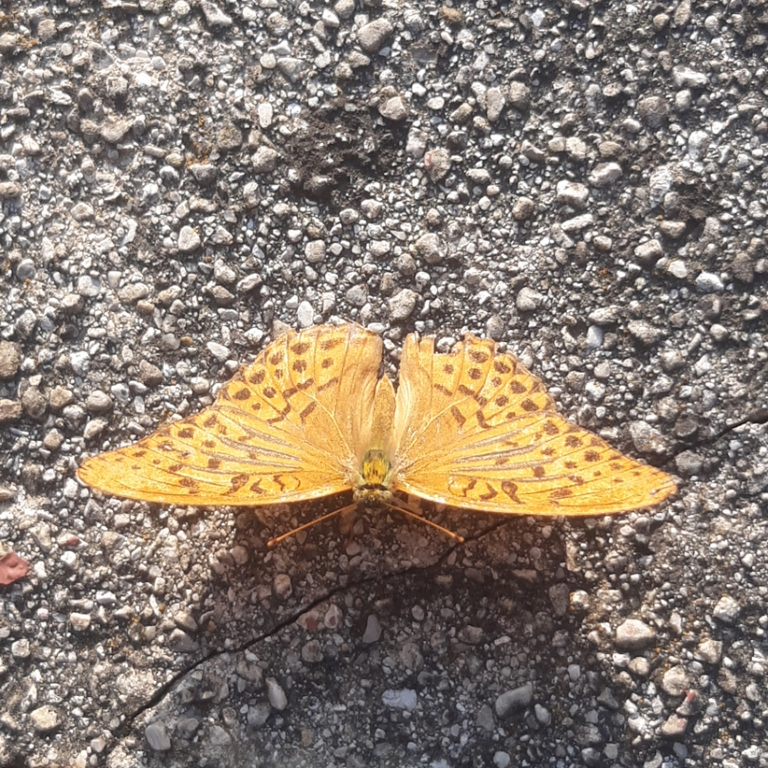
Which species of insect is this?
Argynnis paphia
